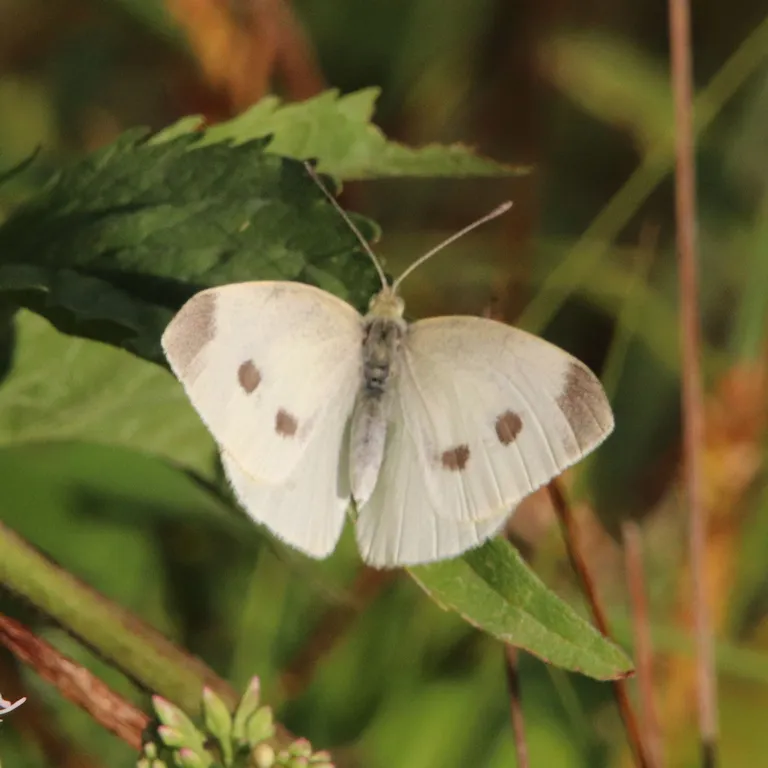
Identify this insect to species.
Pieris rapae
